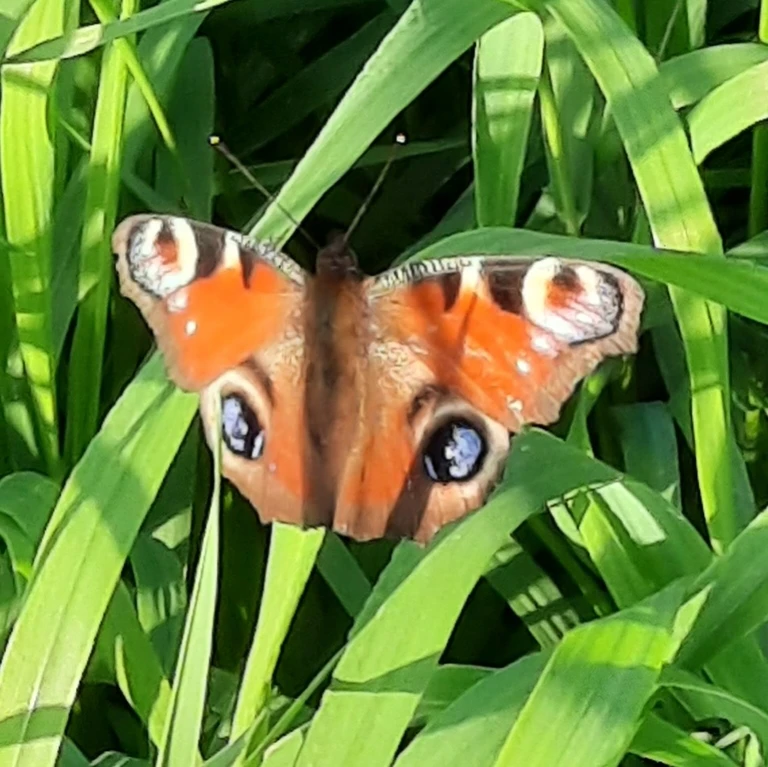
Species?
Aglais io
